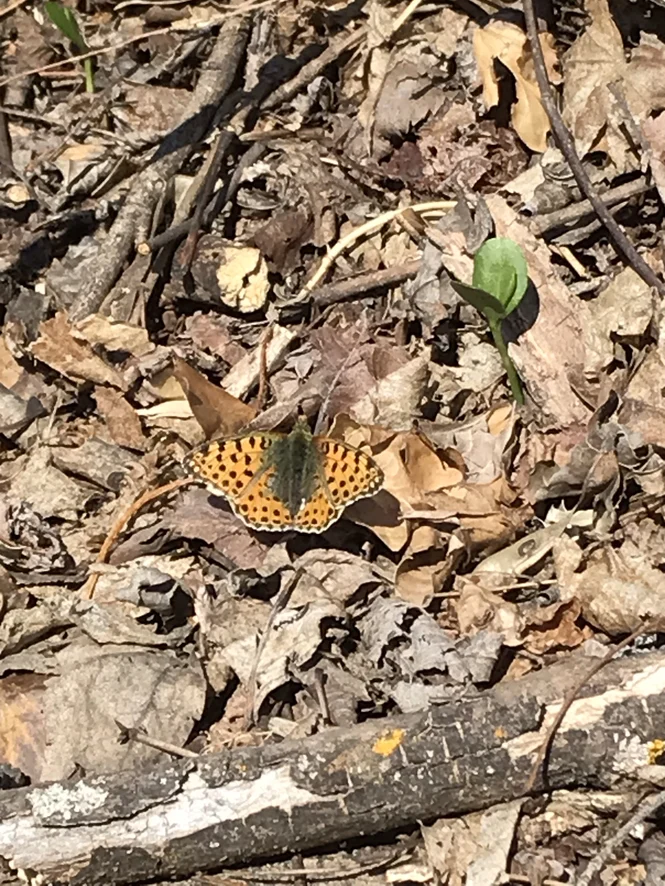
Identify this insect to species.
Issoria lathonia
